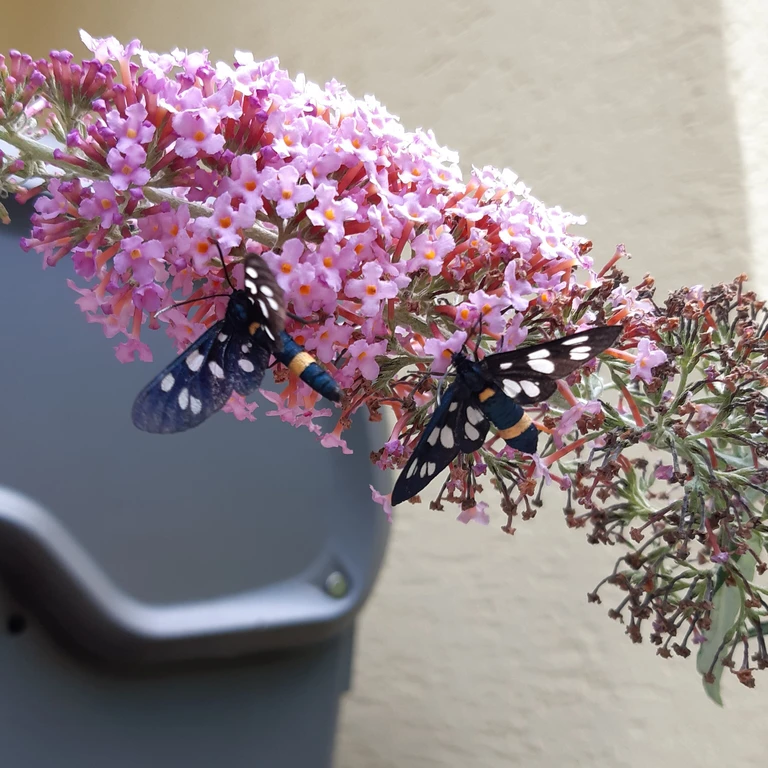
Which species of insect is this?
Amata phegea
